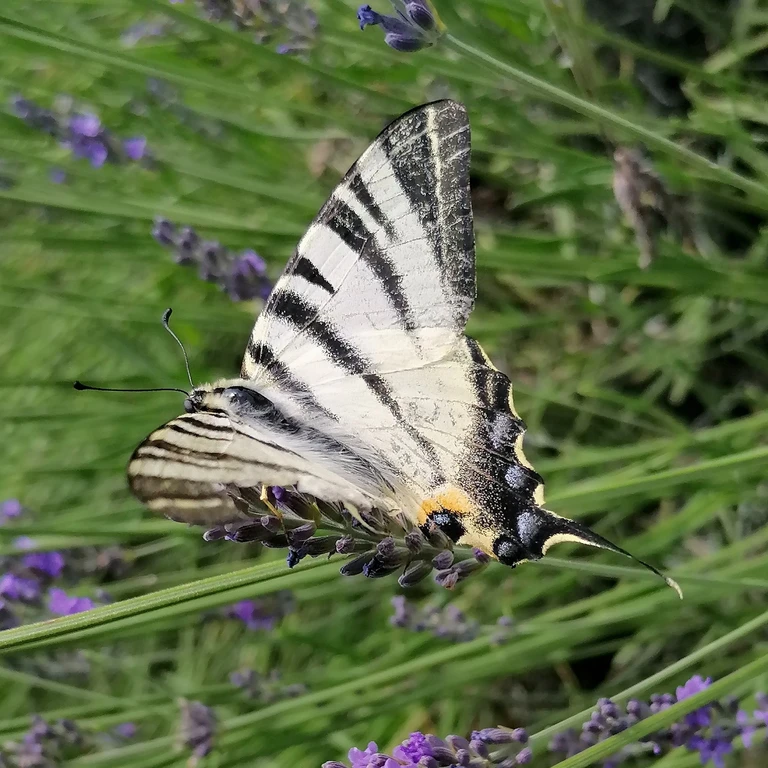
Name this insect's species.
Iphiclides podalirius
